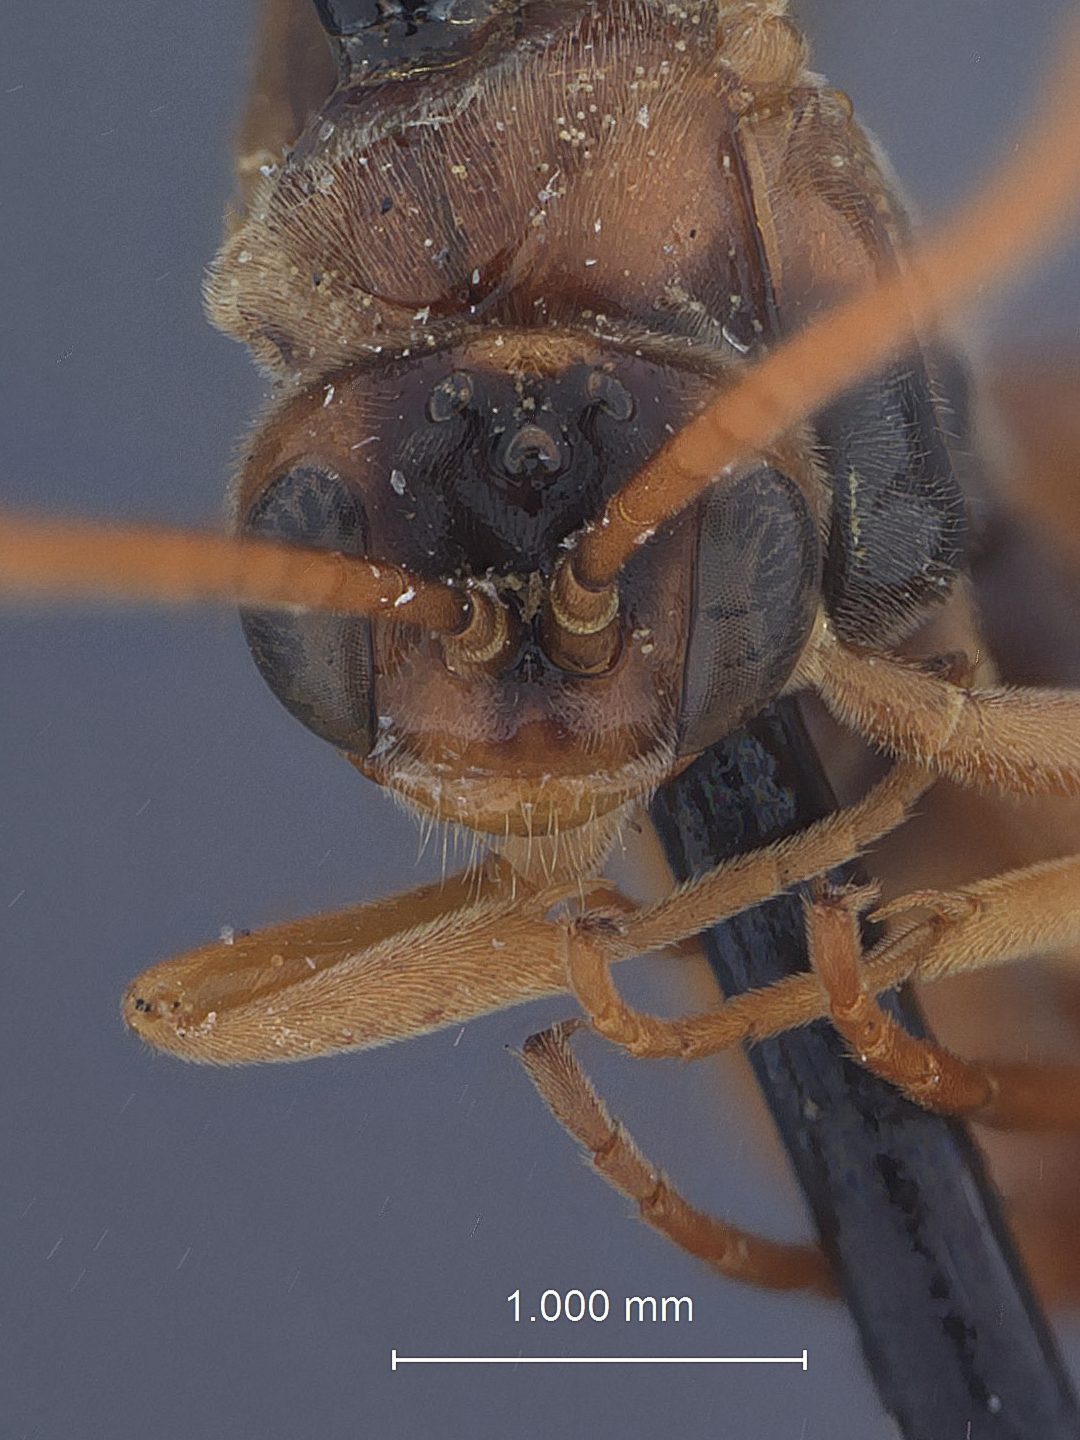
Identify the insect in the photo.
Monoblastus phaeopteris
